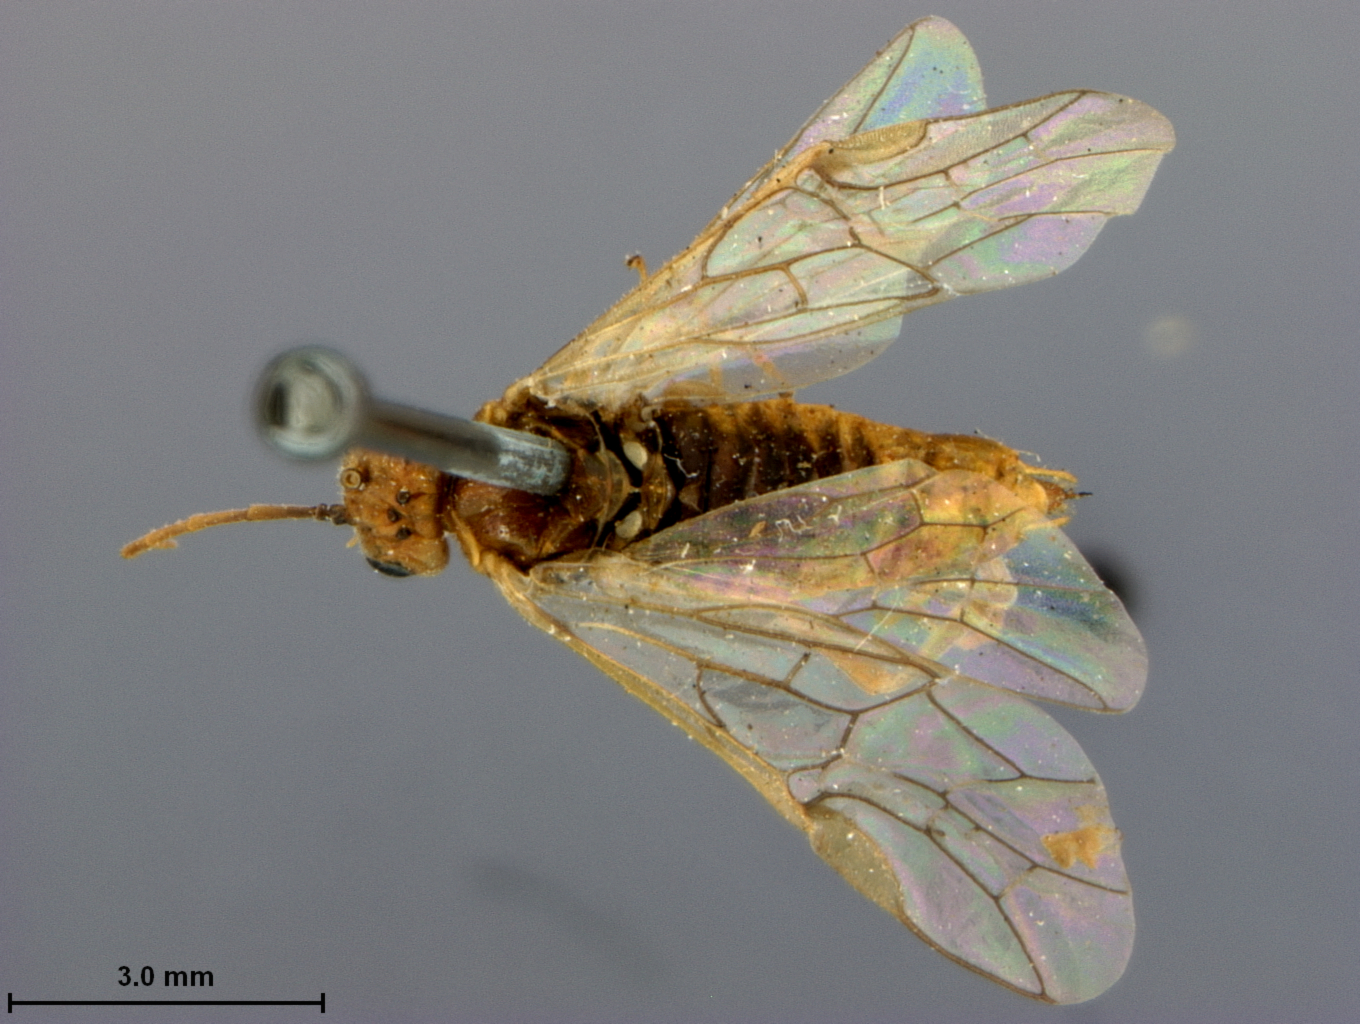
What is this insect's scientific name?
Pachynematus oronus
